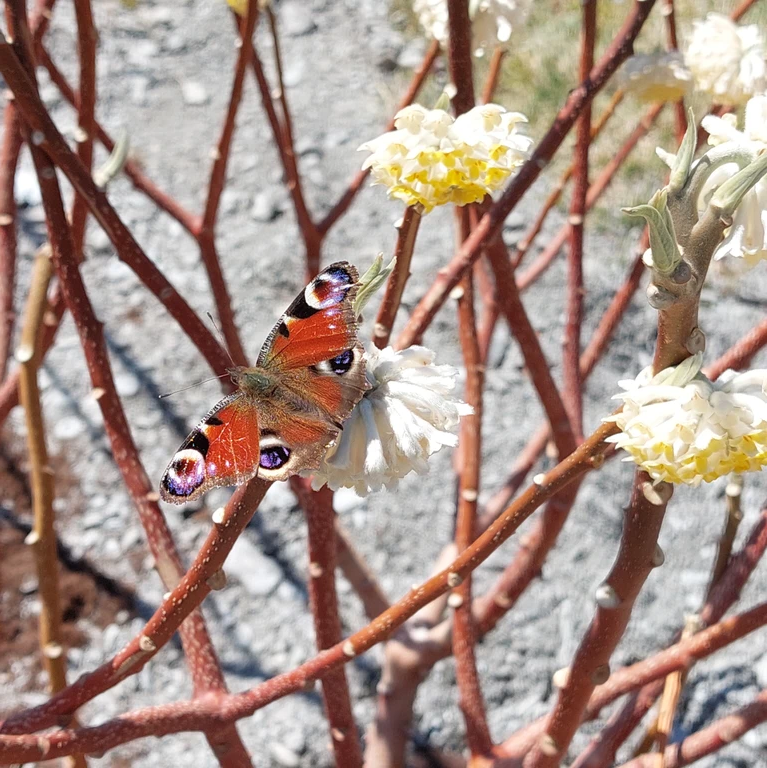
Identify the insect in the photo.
Aglais io
